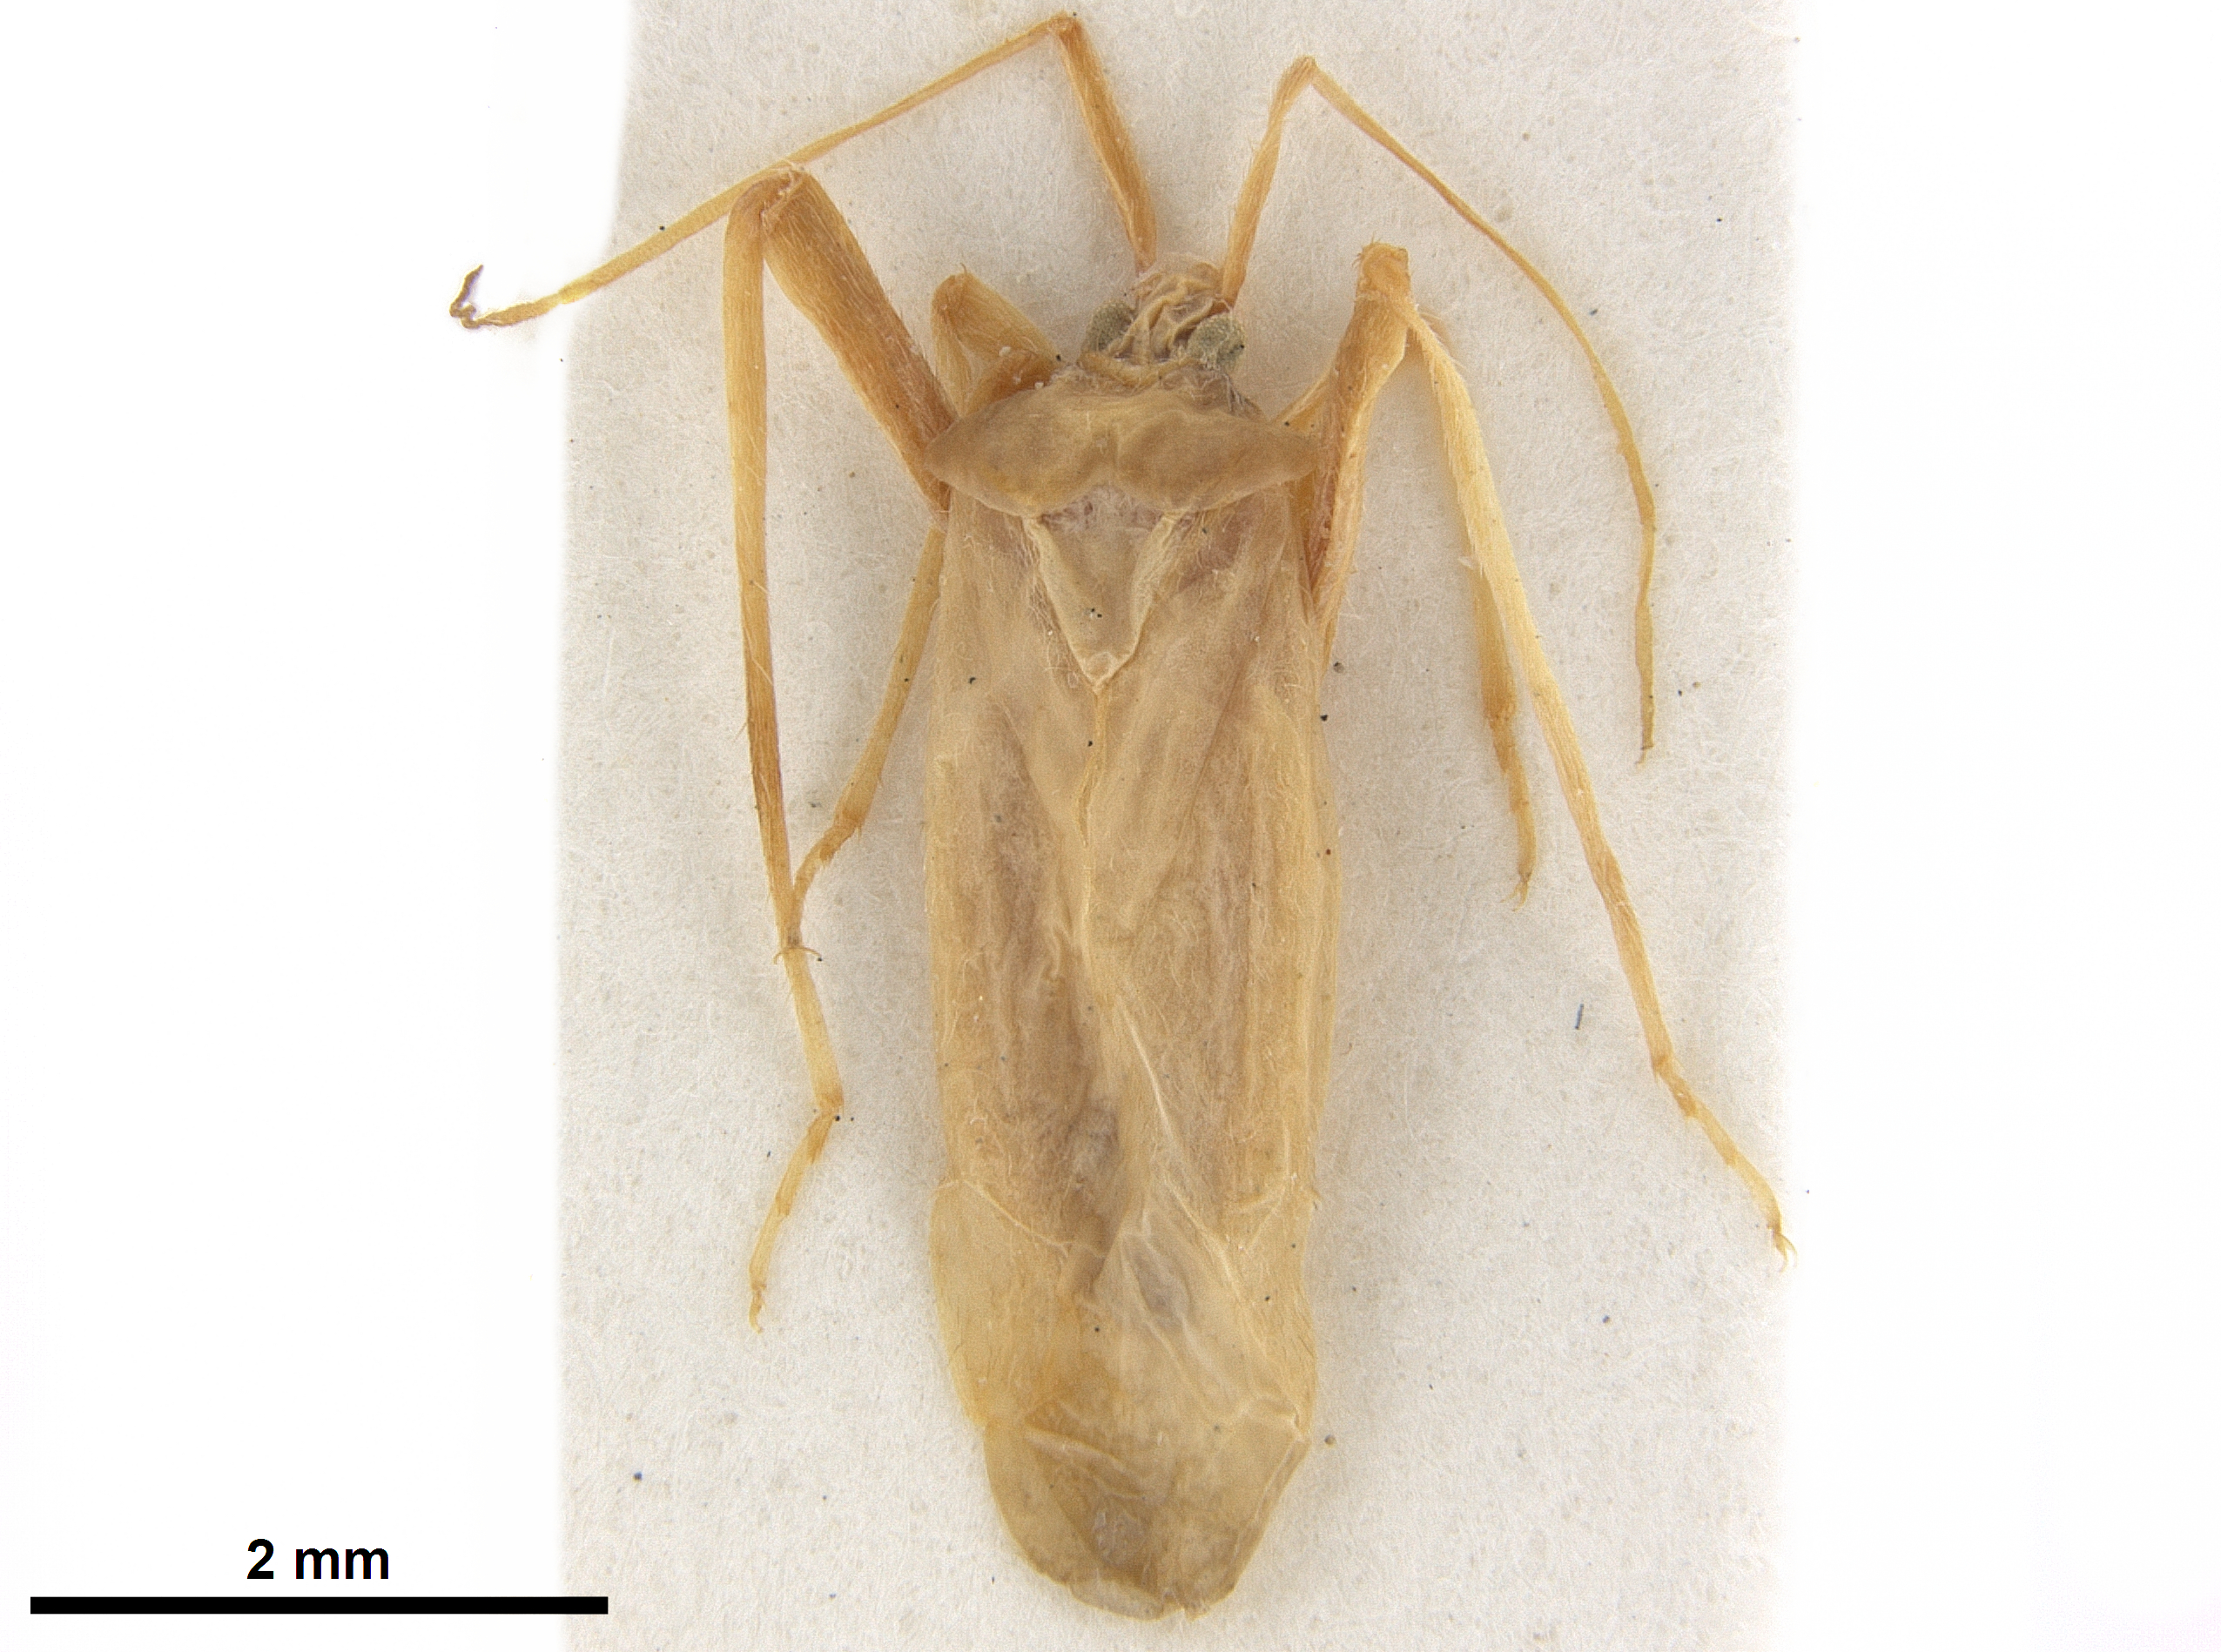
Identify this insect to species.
Eremobiellus sinosus
